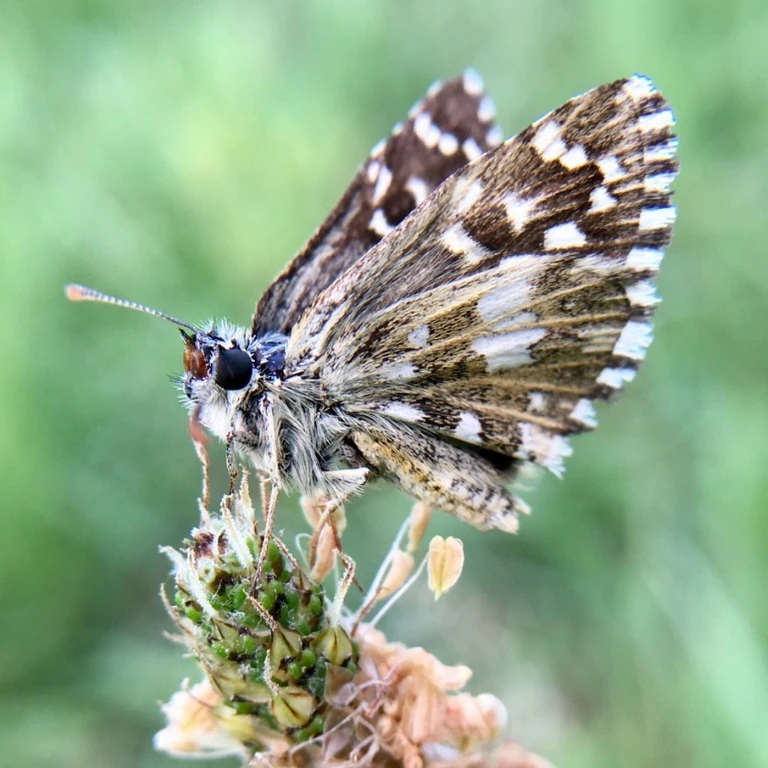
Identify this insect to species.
Pyrgus malvae
